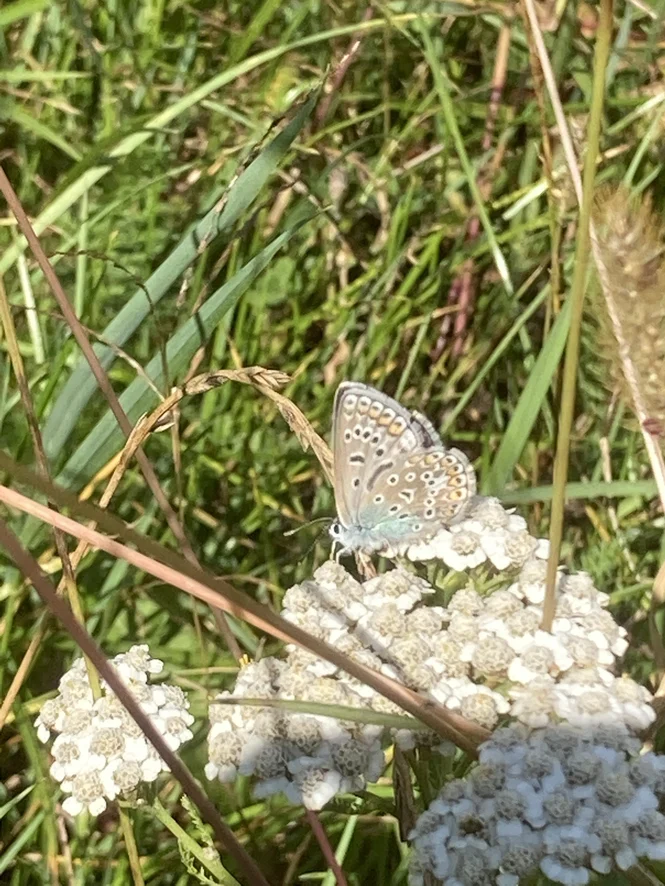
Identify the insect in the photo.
Polyommatus icarus
